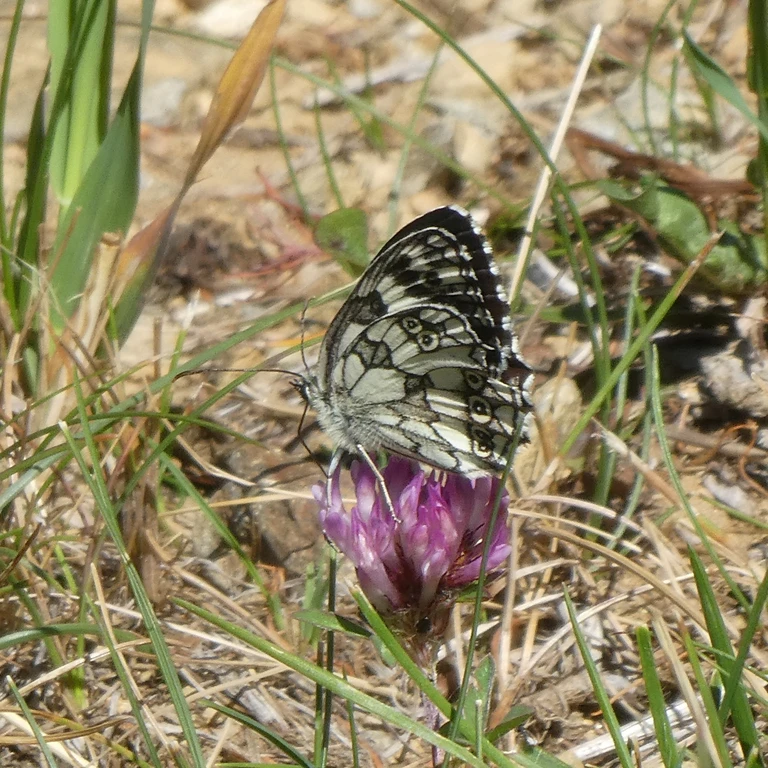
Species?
Melanargia galathea
